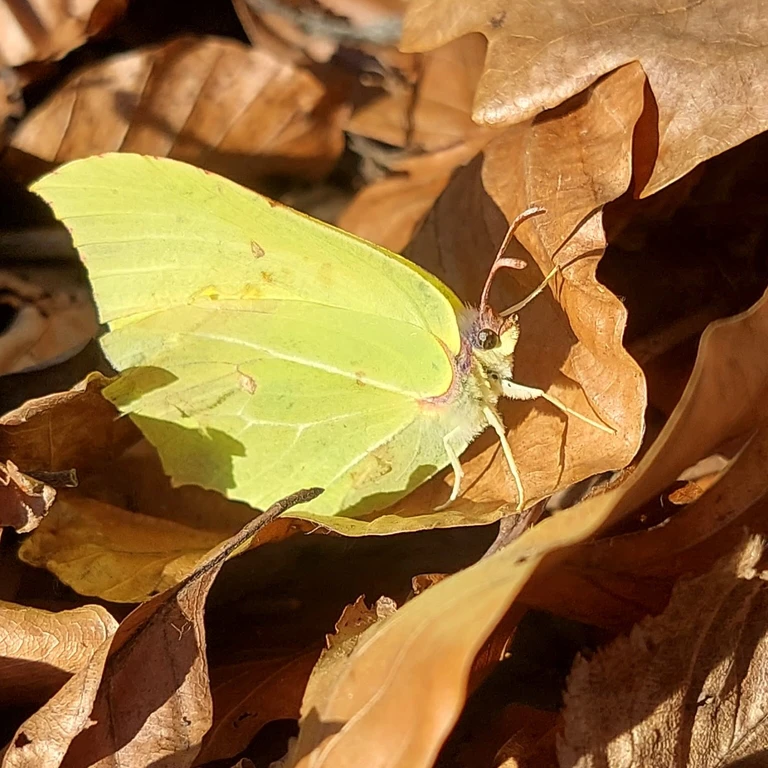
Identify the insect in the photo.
Gonepteryx rhamni
